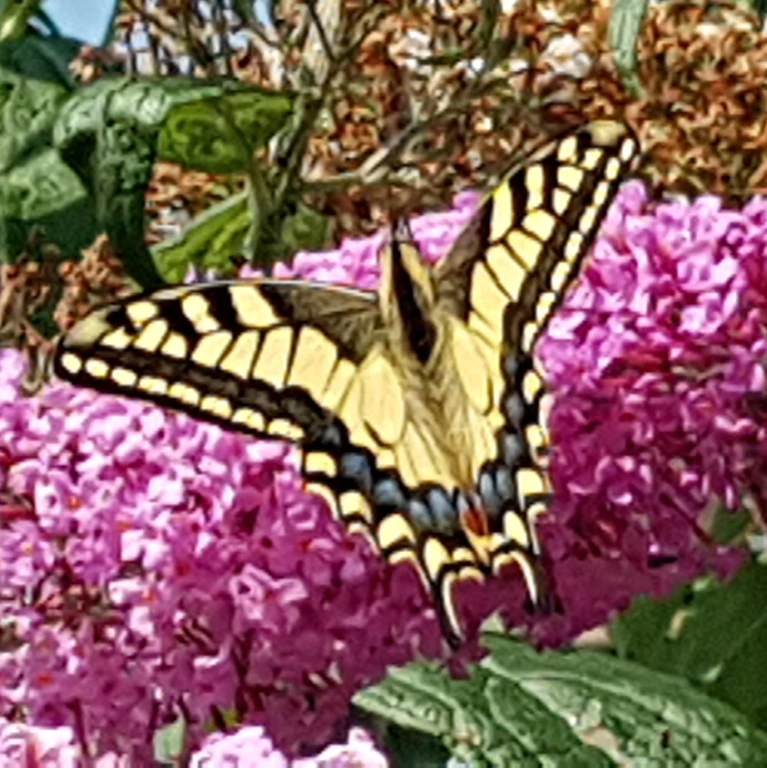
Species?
Papilio machaon
